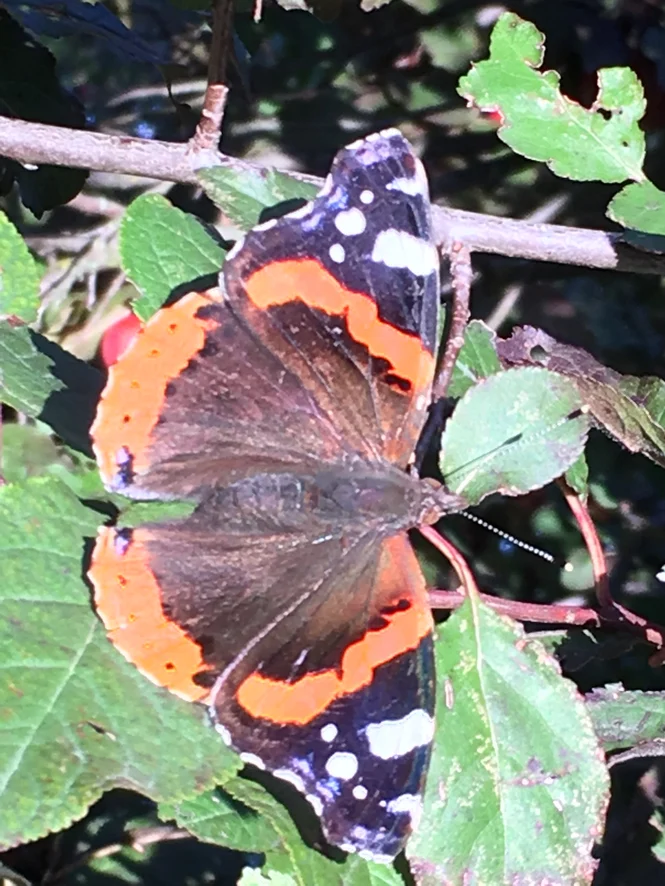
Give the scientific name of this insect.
Vanessa atalanta
